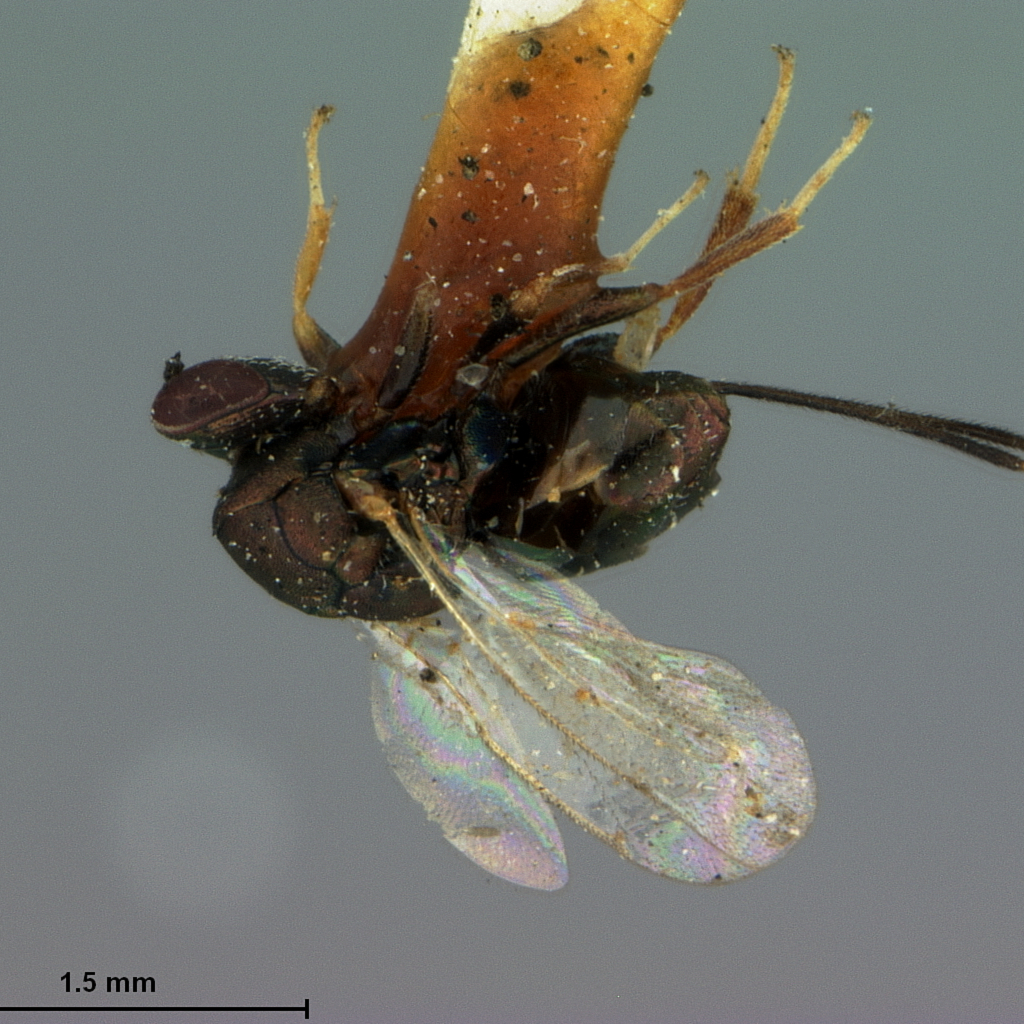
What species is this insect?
Callimome aenea
